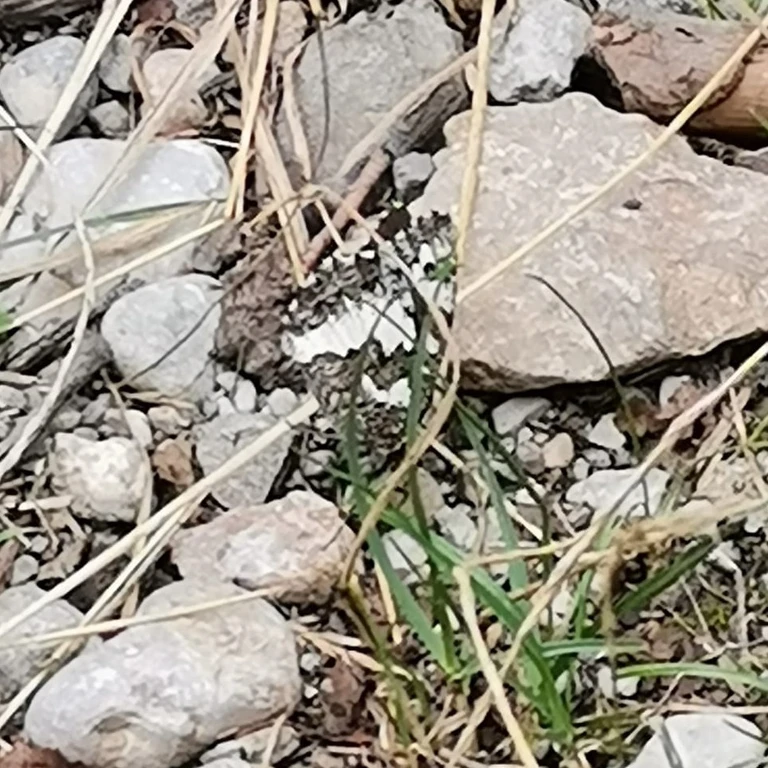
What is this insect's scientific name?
Brintesia circe
